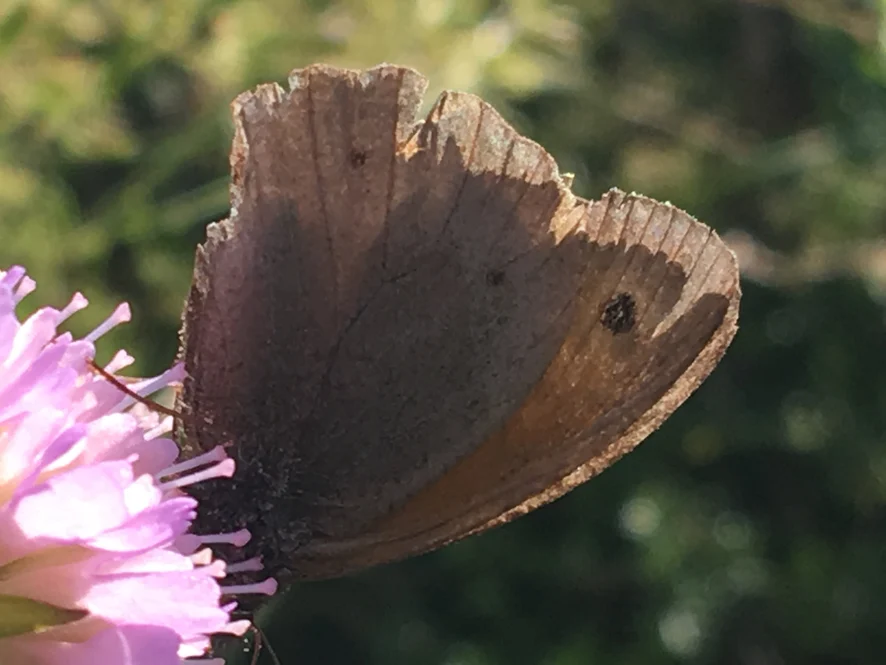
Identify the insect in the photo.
Maniola jurtina
